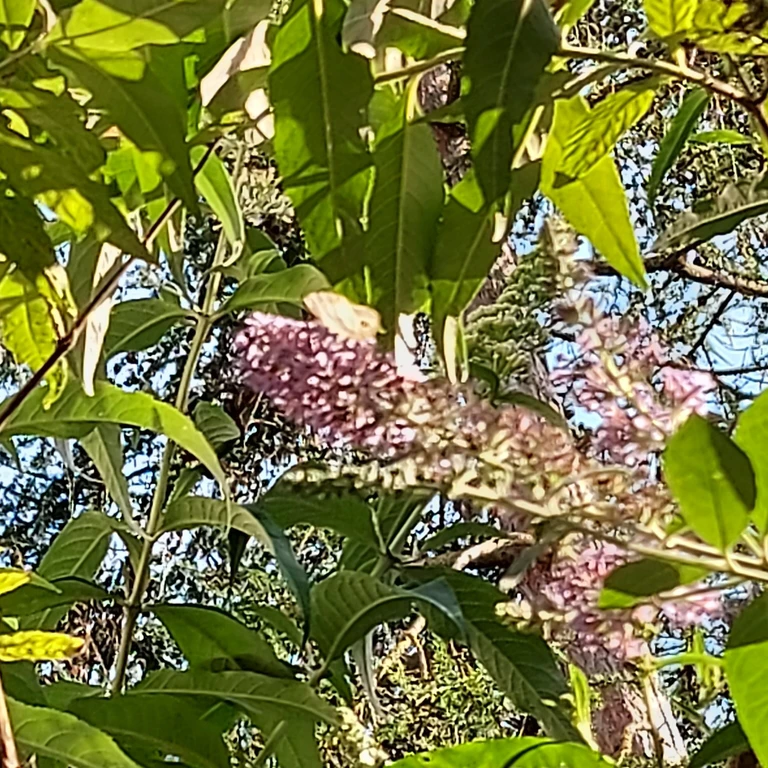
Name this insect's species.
Maniola jurtina
